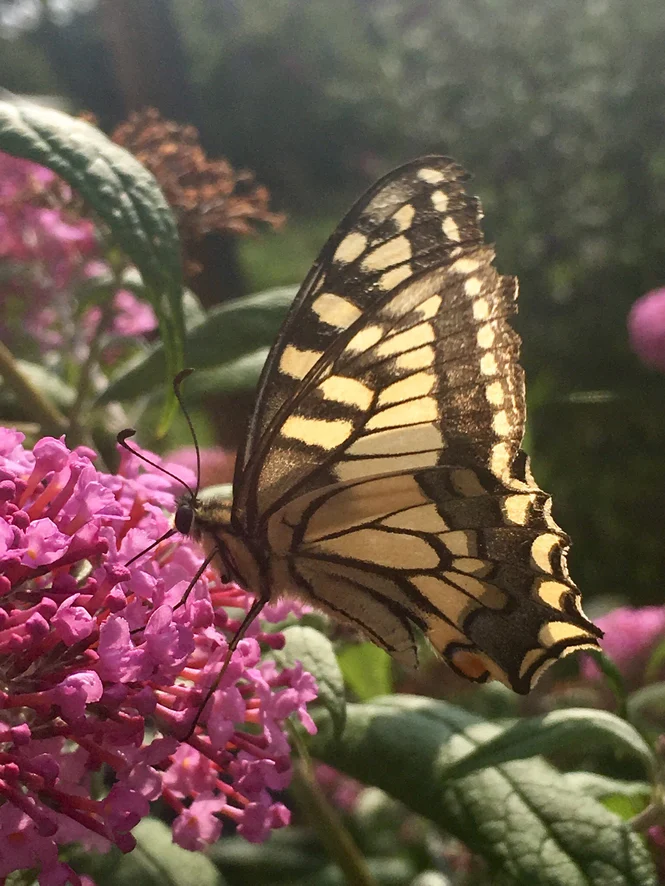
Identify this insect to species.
Papilio machaon
